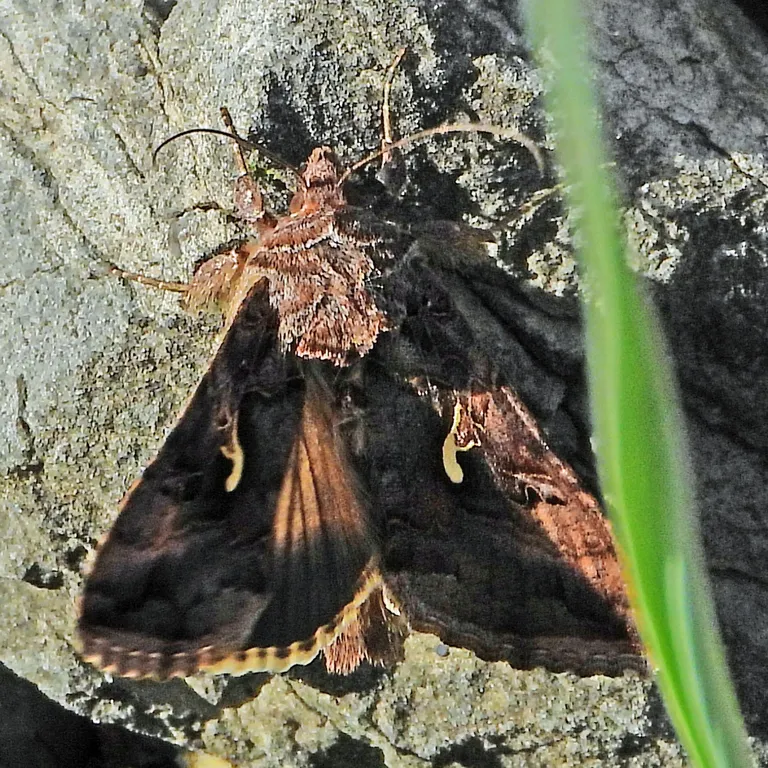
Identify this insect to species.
Autographa gamma
